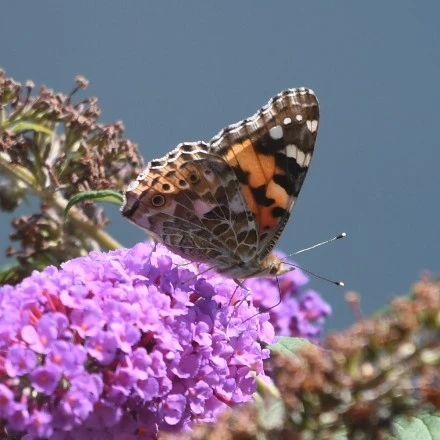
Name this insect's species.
Vanessa cardui
